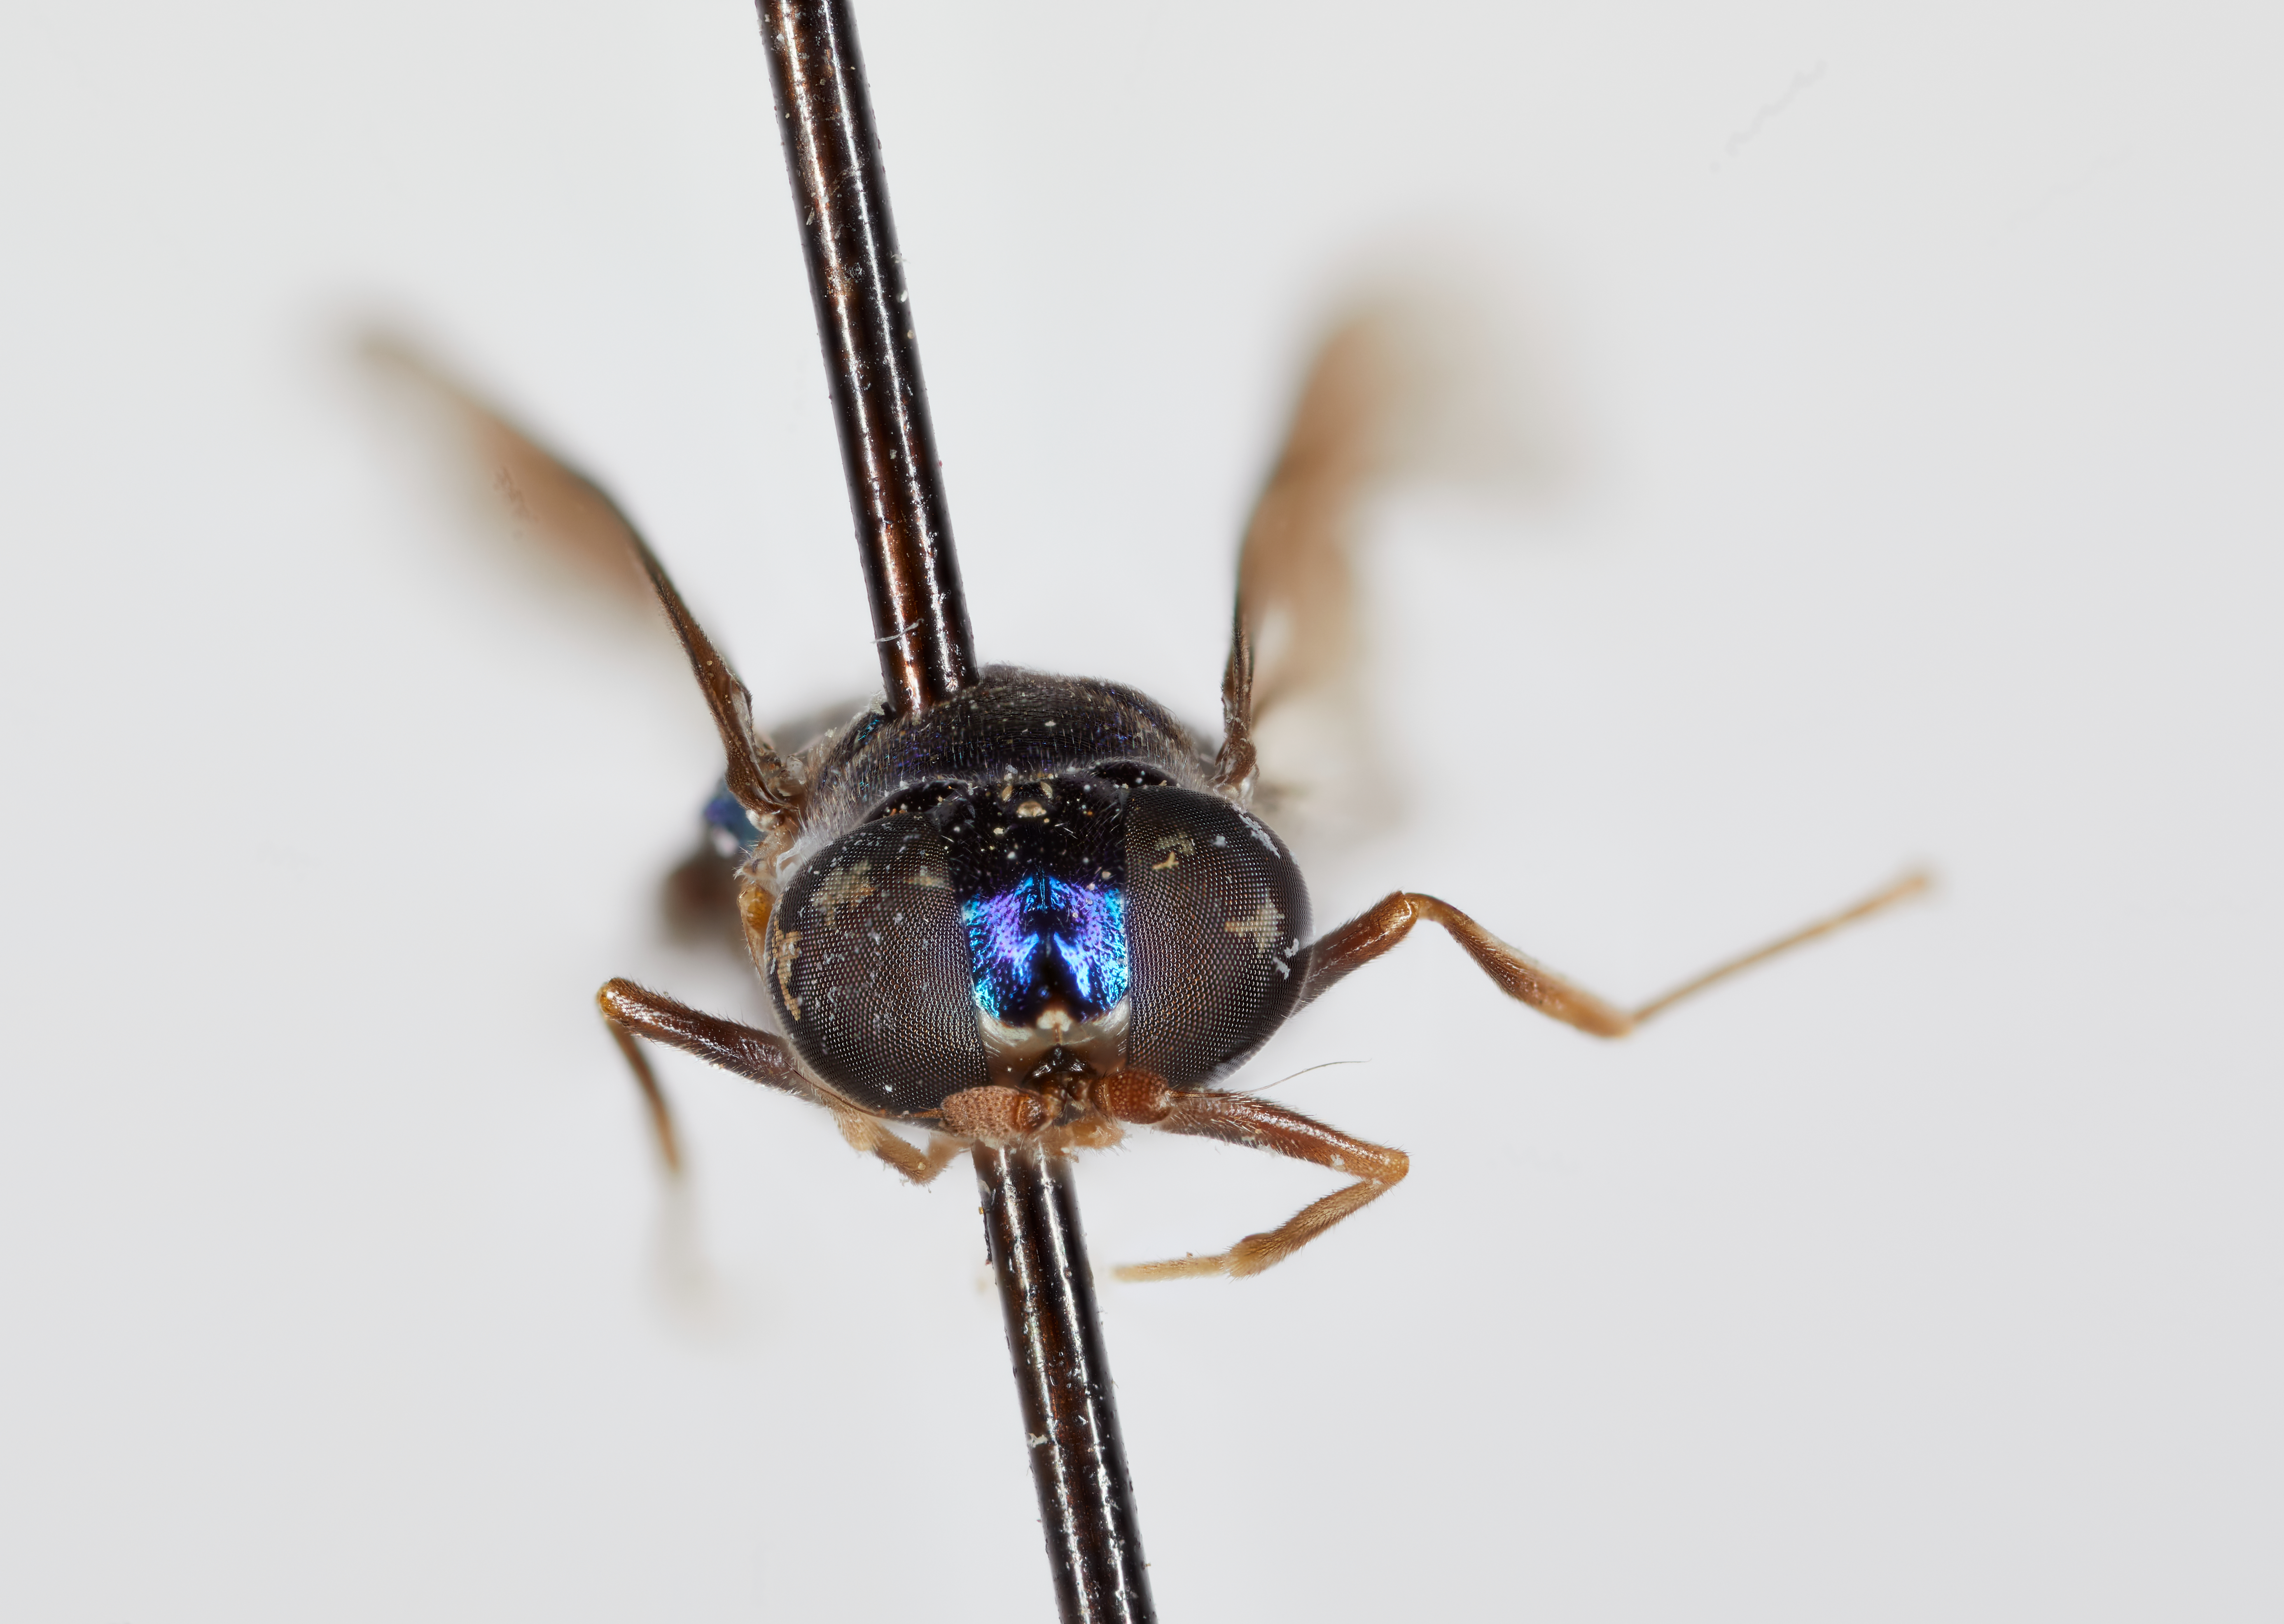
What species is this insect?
Cephalochrysa infuscata
